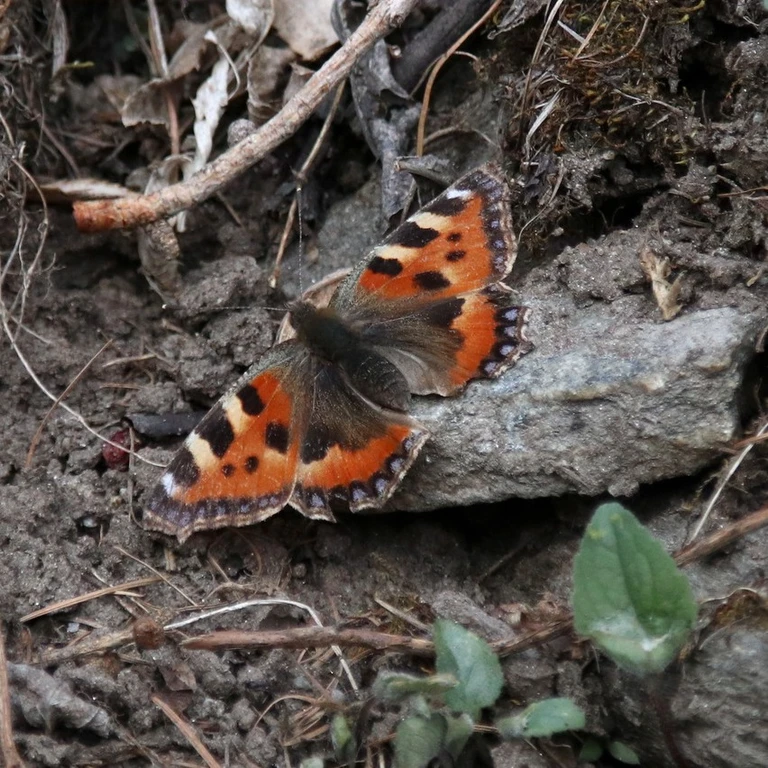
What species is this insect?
Aglais urticae
